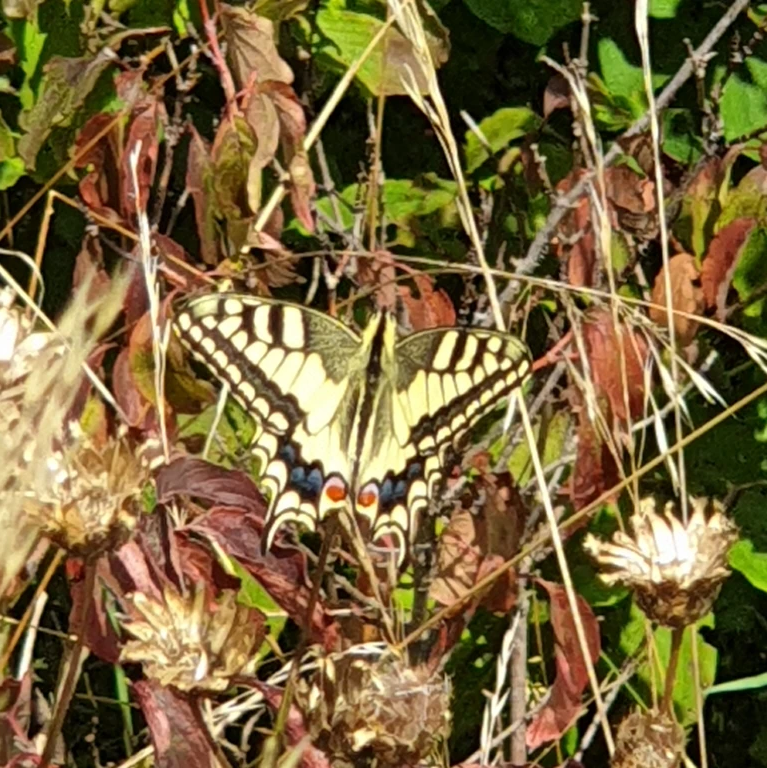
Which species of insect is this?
Papilio machaon
